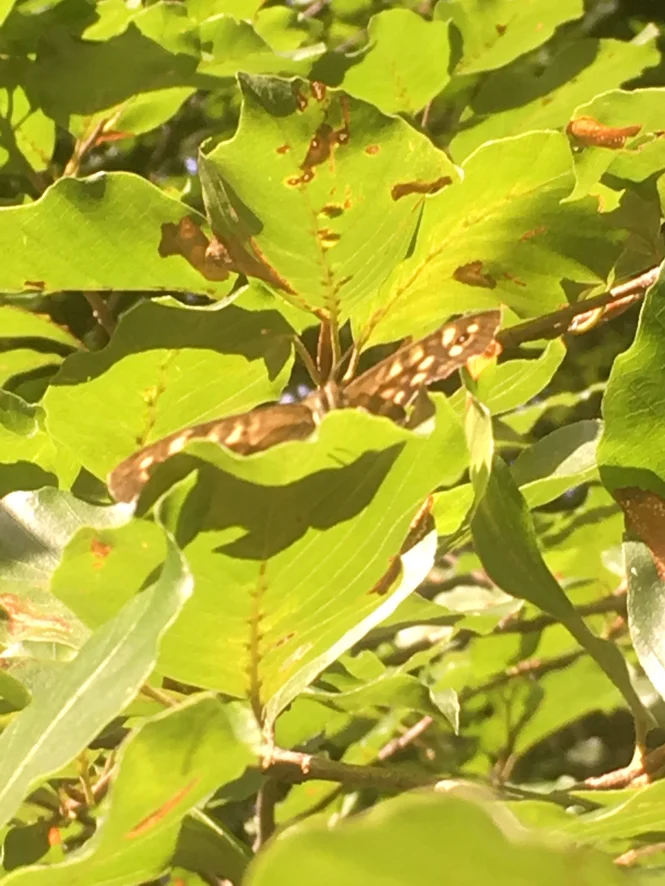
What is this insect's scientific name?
Pararge aegeria
